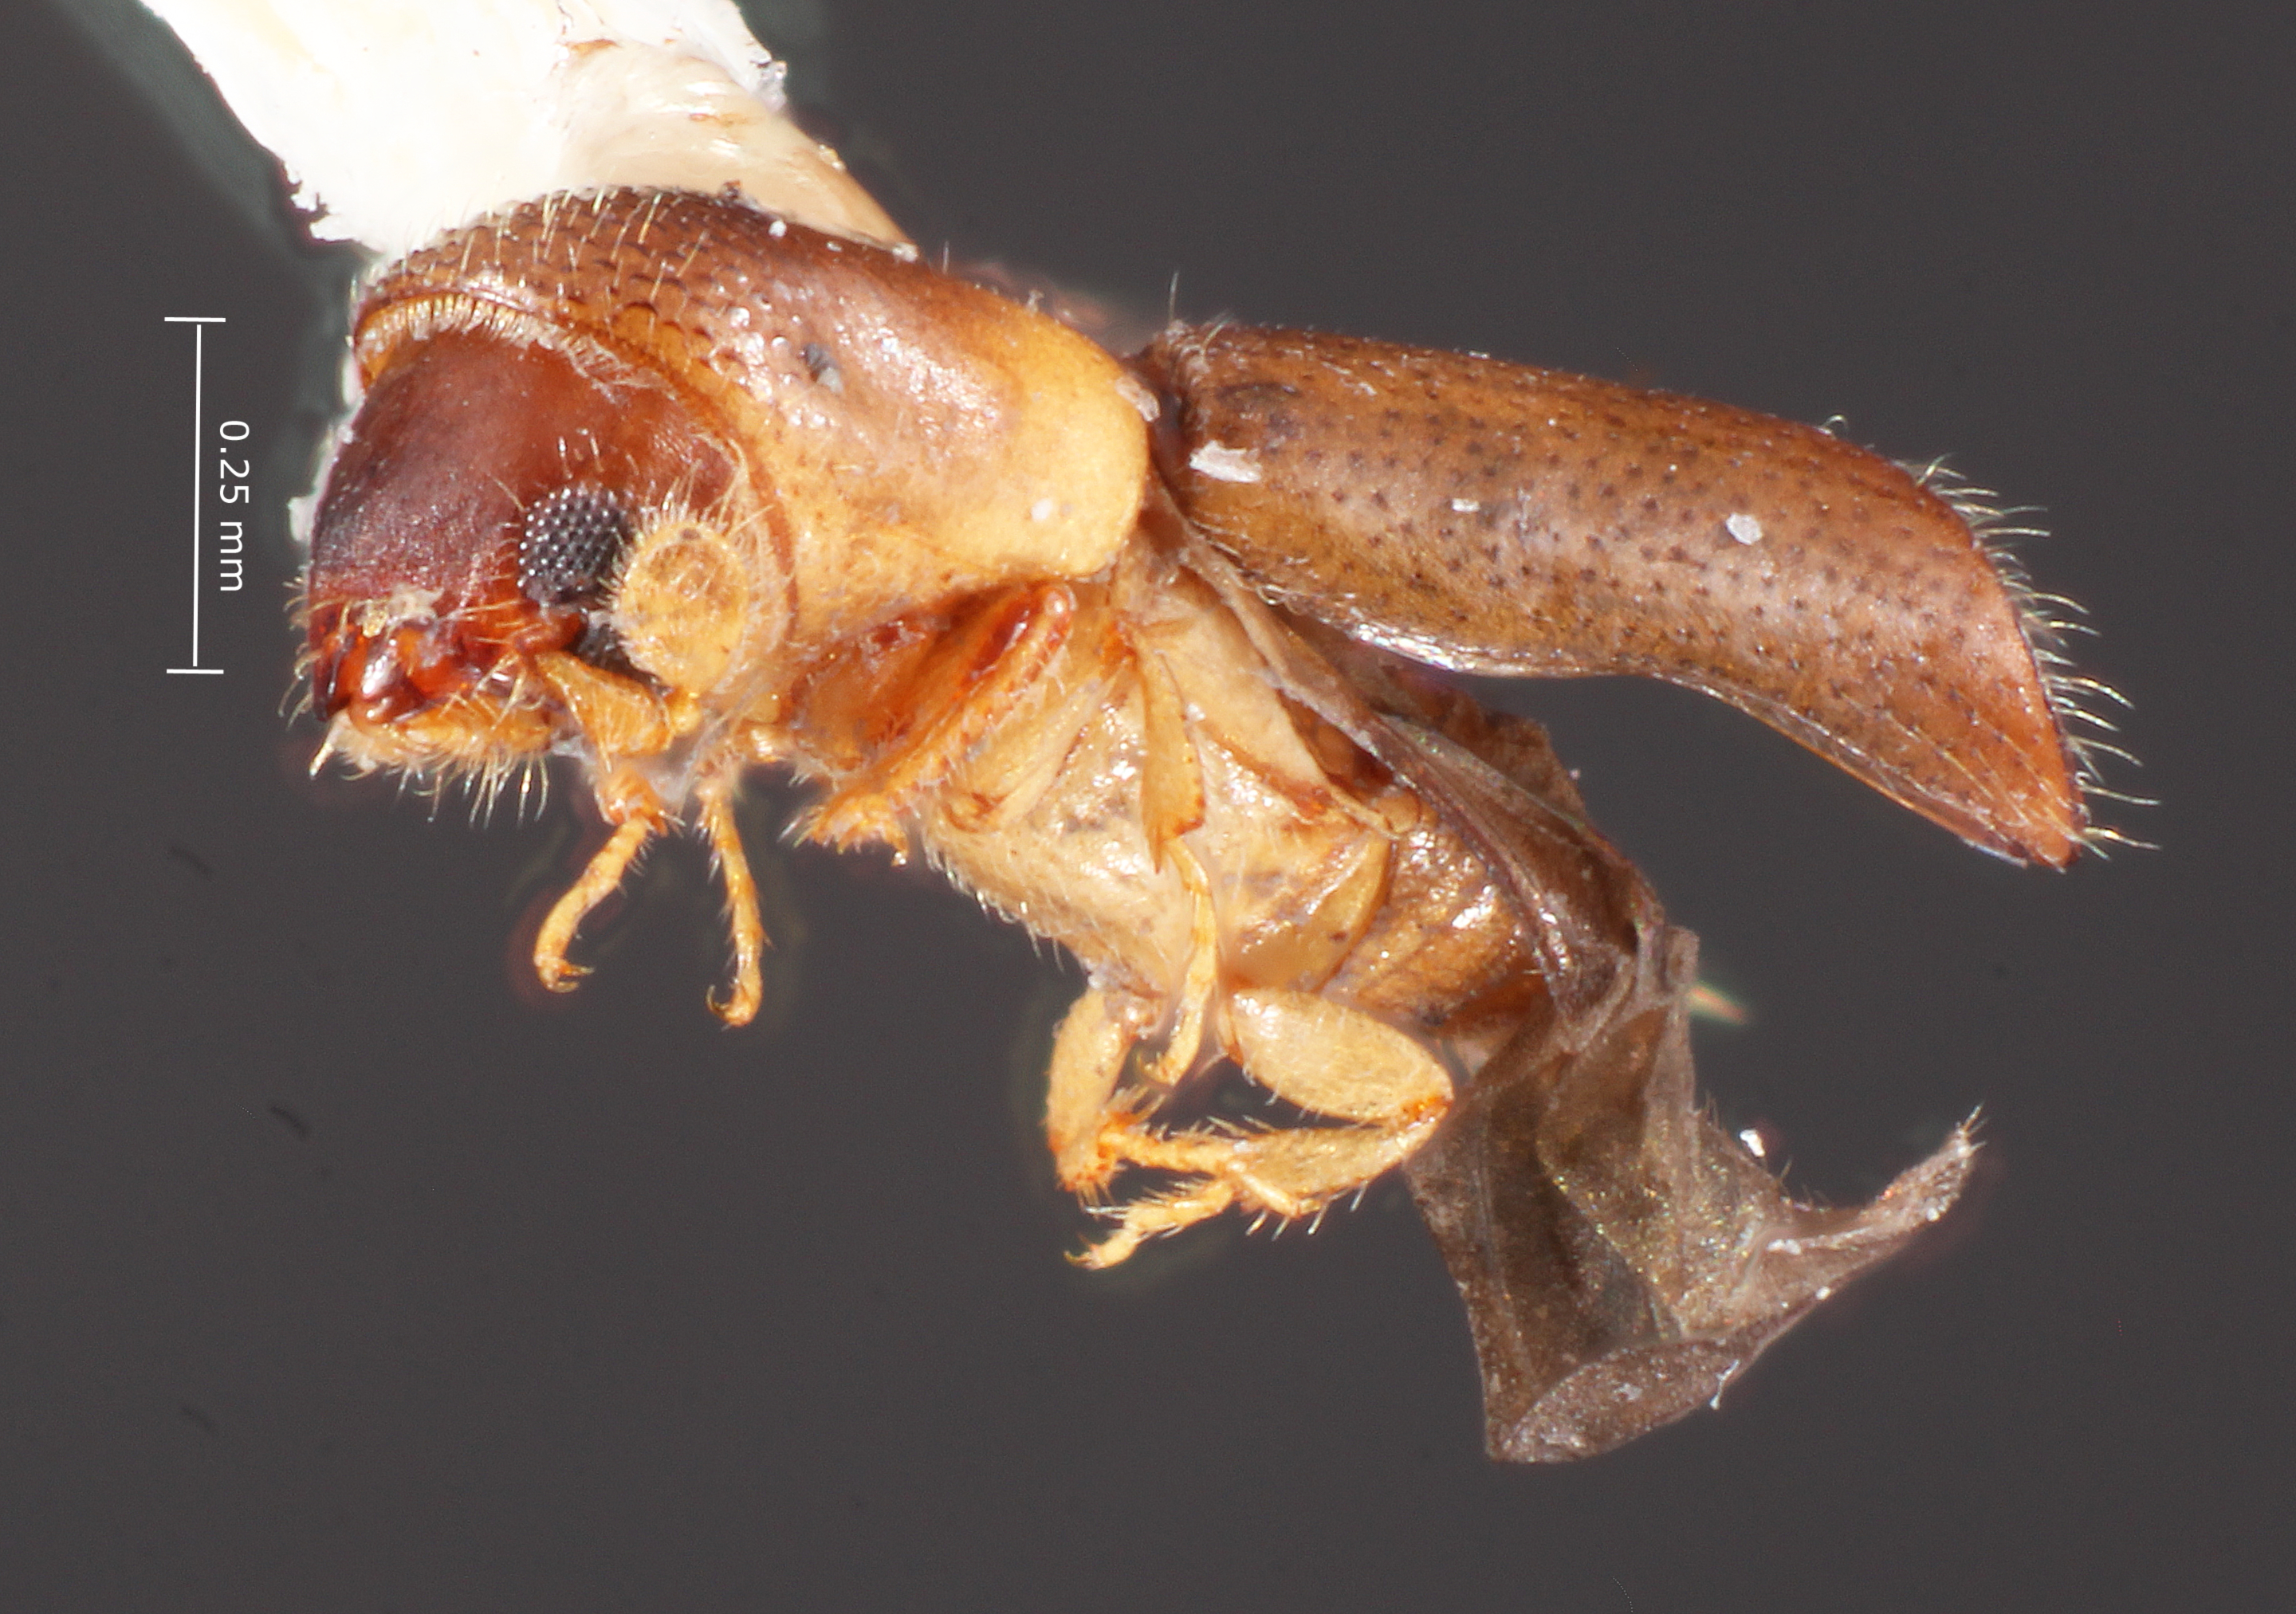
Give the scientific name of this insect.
Monarthrum infradentatum
